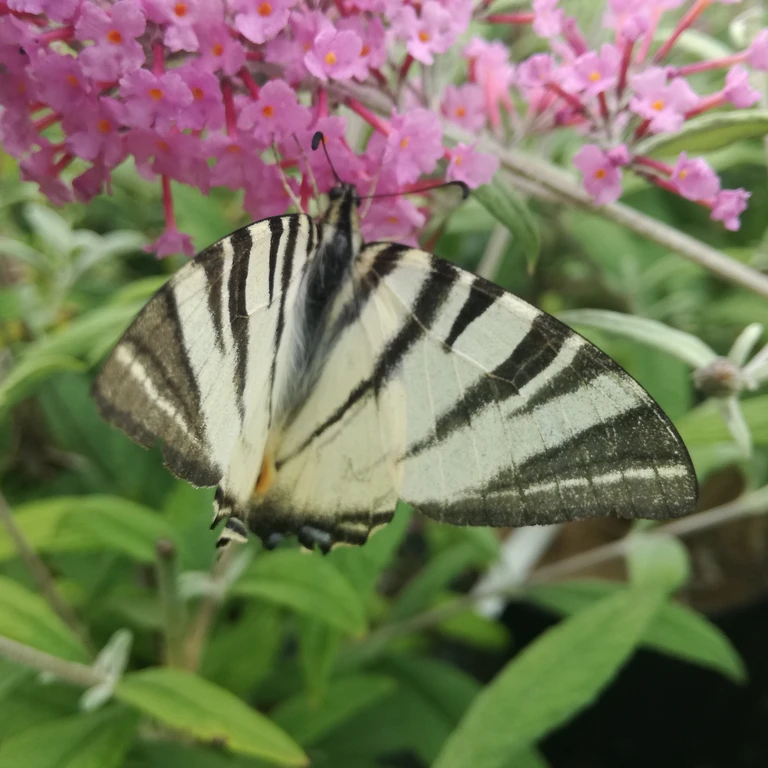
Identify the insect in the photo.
Iphiclides podalirius
